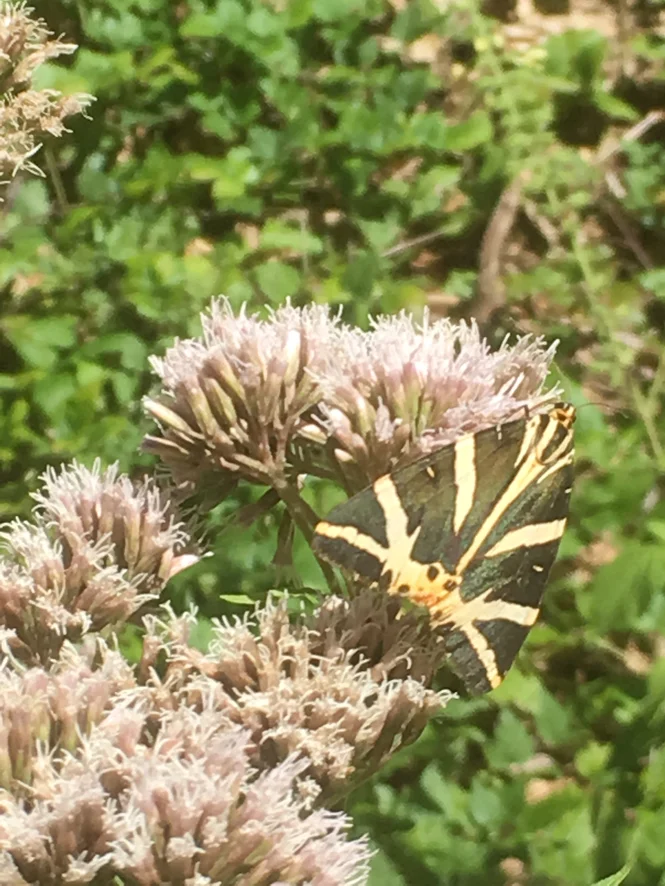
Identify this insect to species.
Euplagia quadripunctaria
